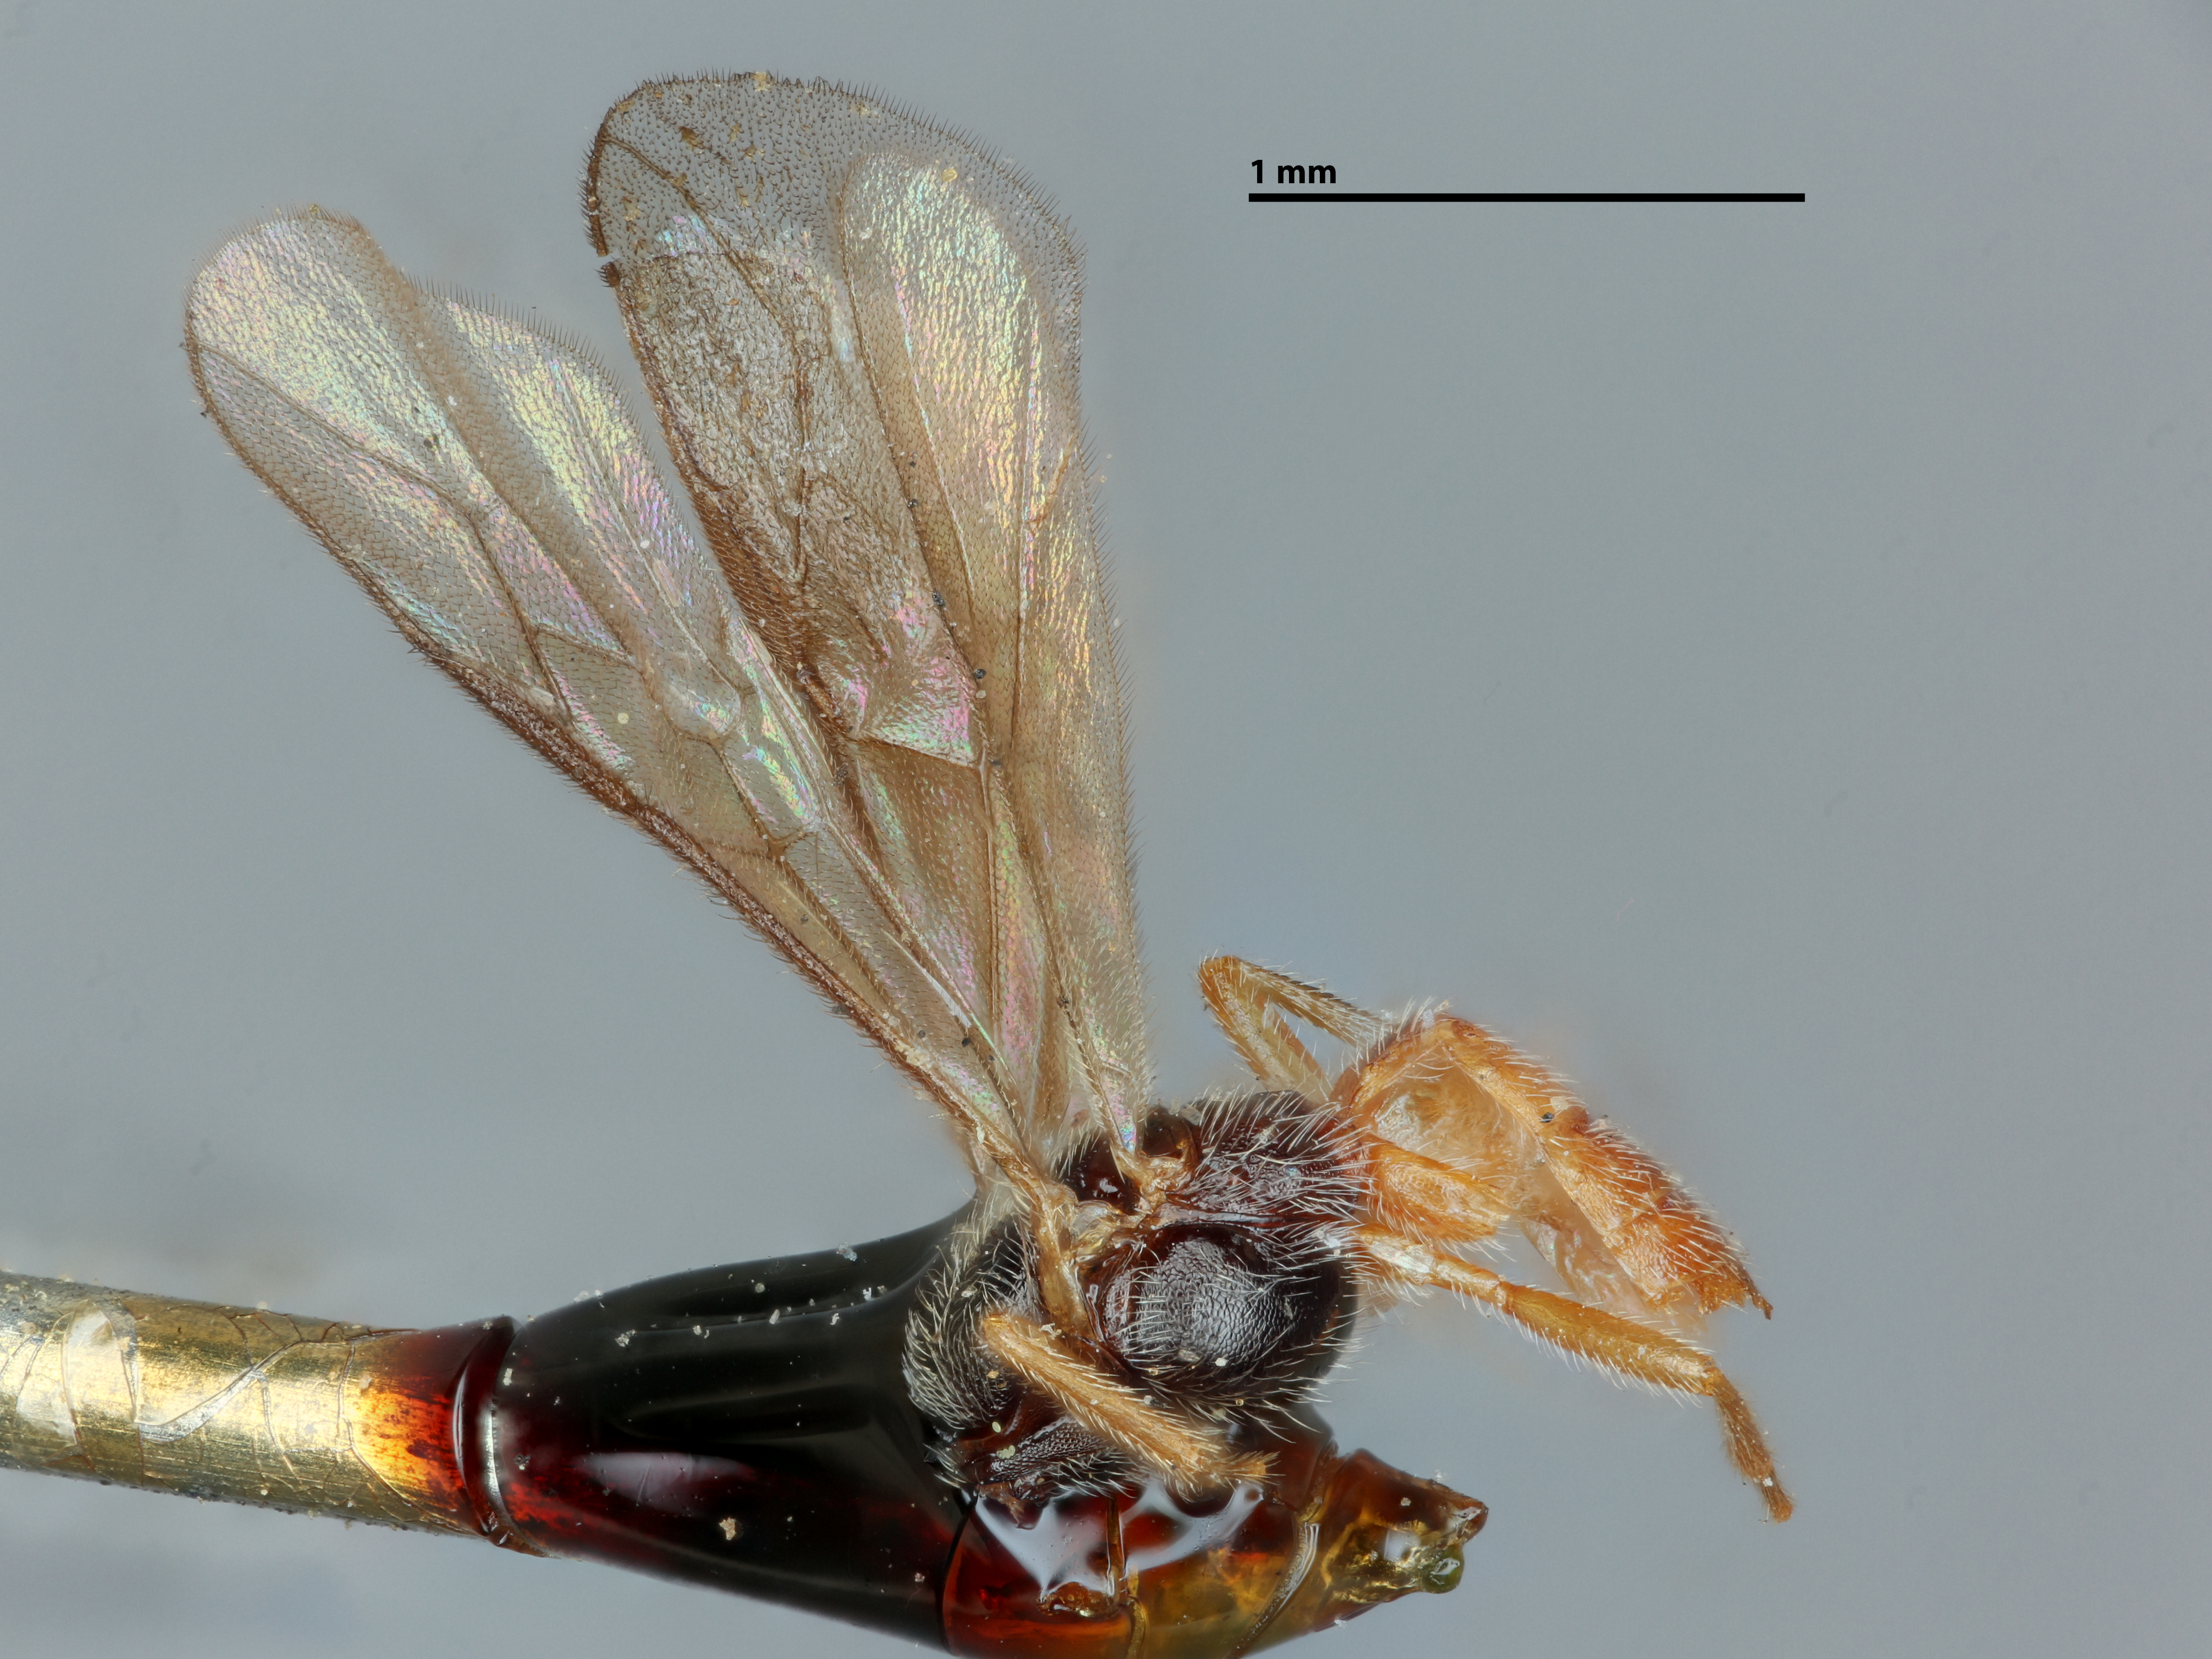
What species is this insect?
Microbracon pilosithorax
